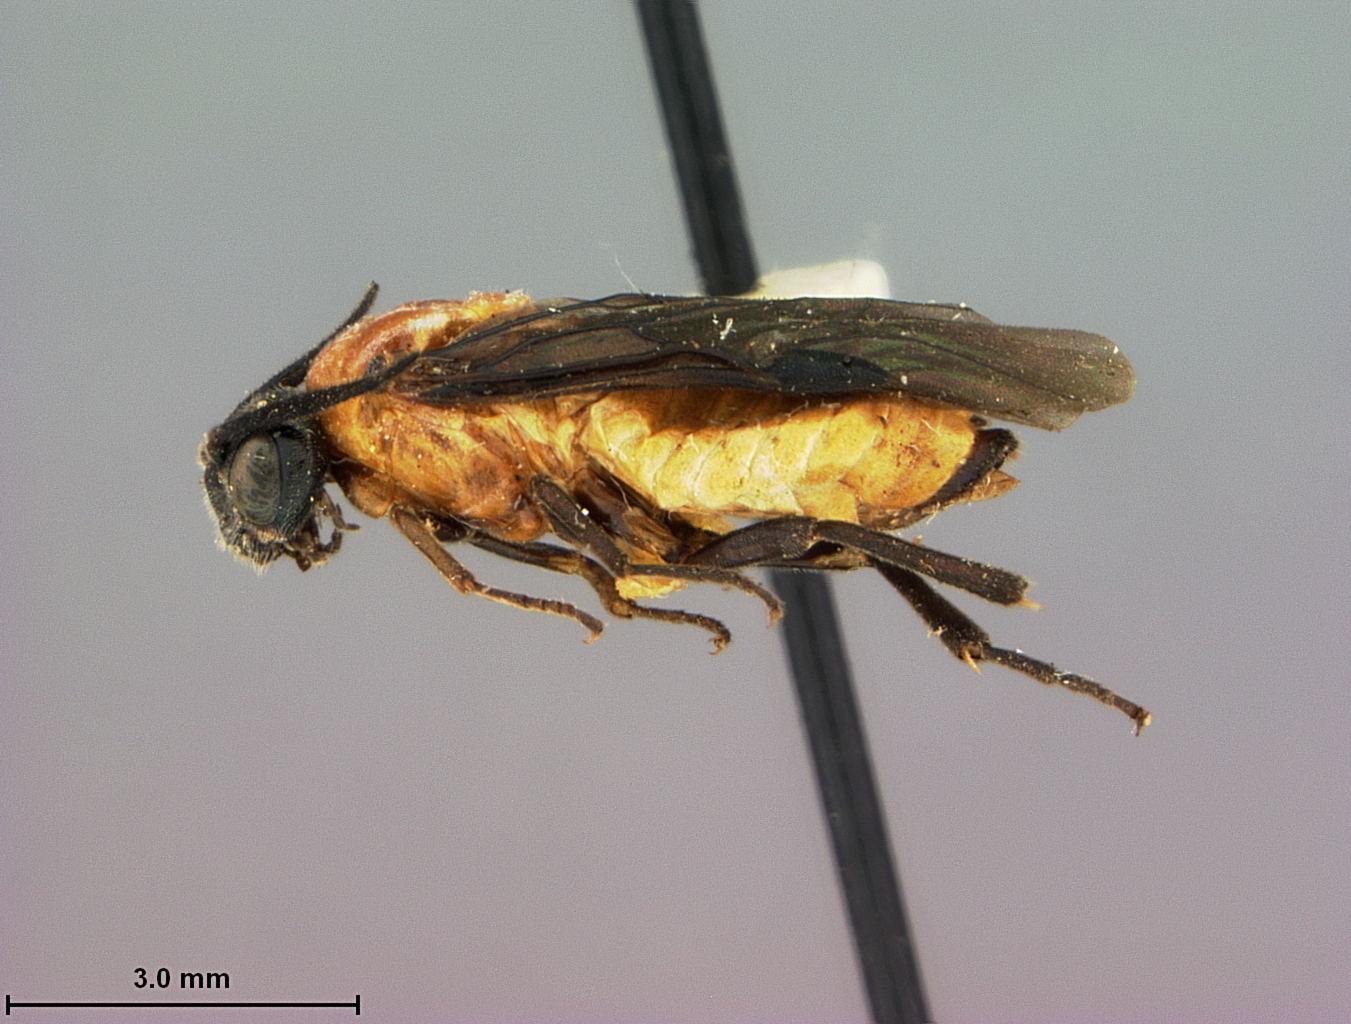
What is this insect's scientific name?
Sphacophilus orus
